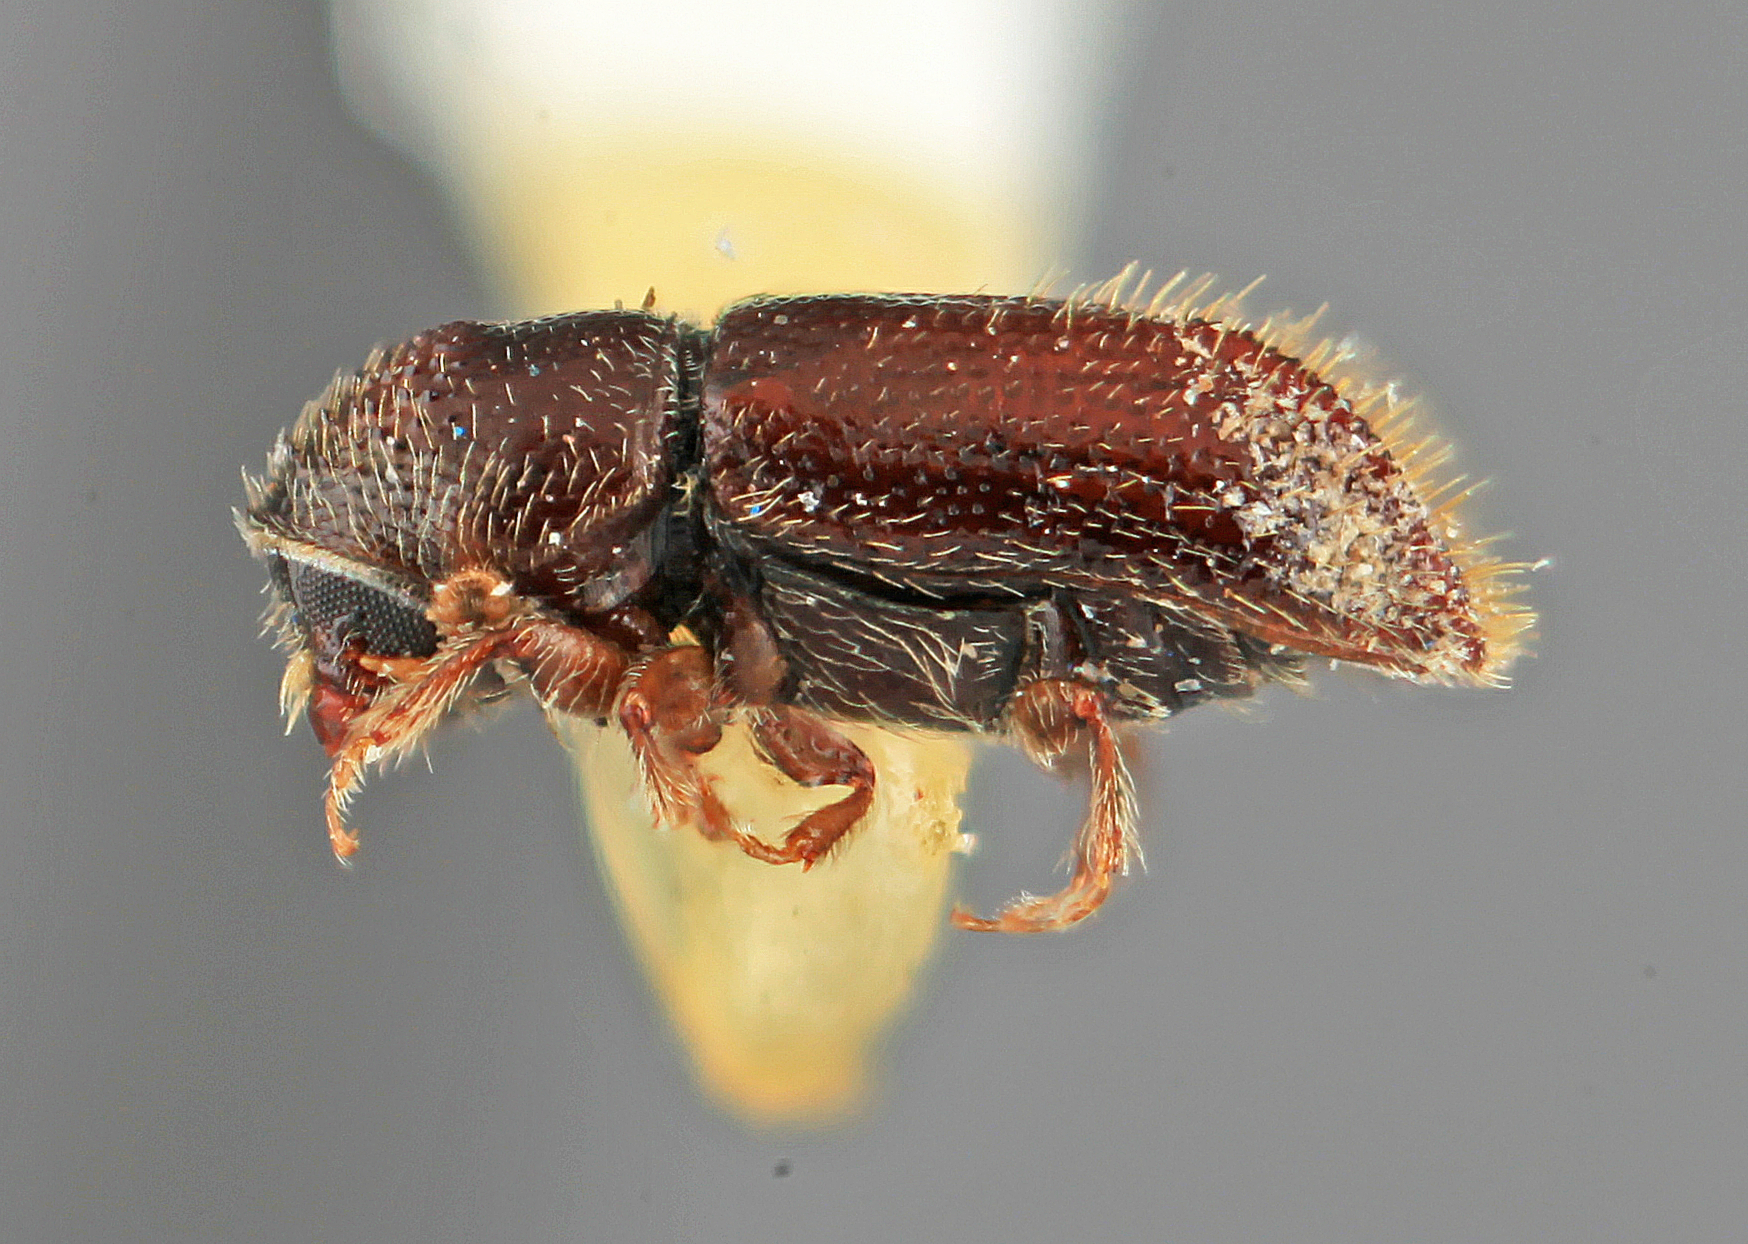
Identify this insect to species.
Pityophthorus cristatus
